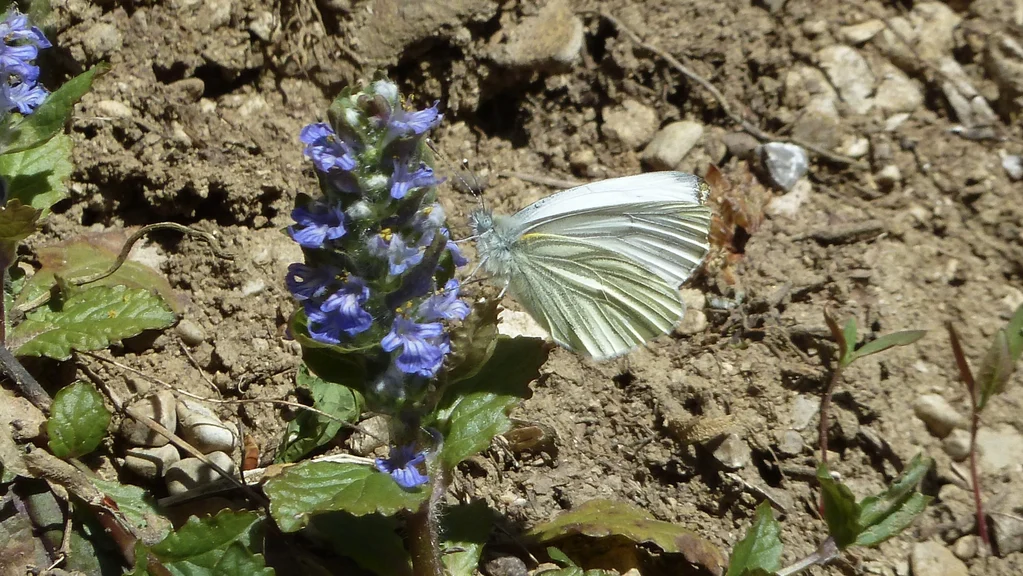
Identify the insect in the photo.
Pieris napi
